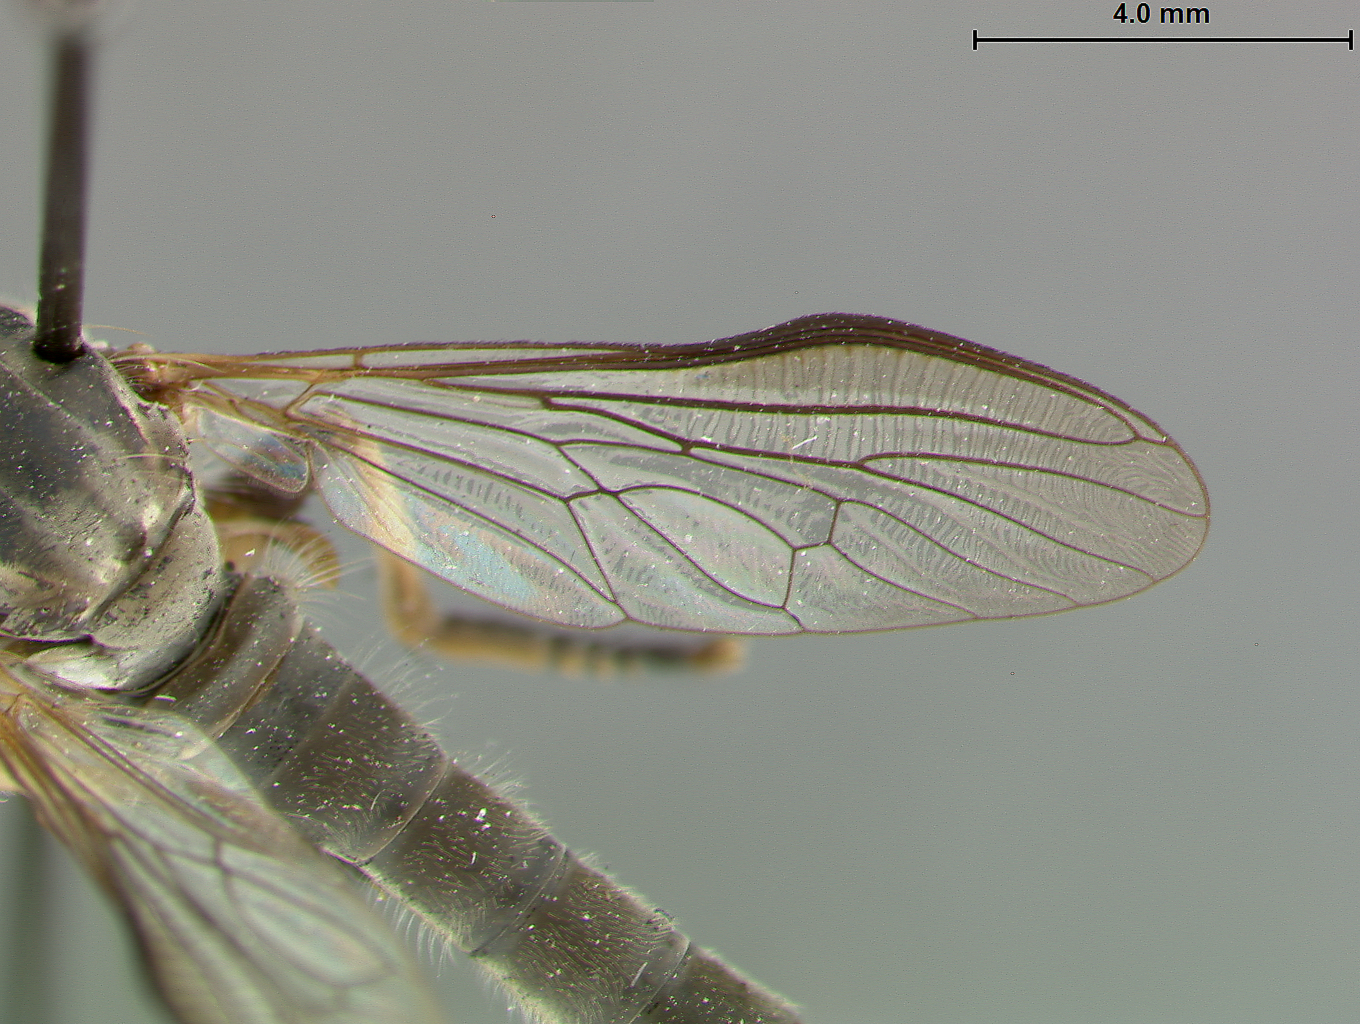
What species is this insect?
Ommatius ouachitensis
